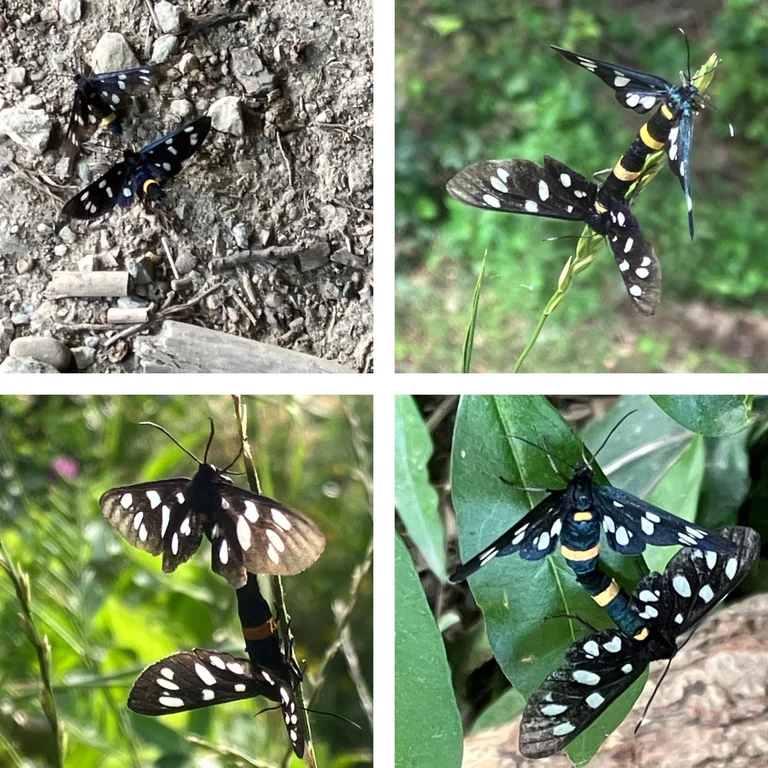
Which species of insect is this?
Amata phegea
